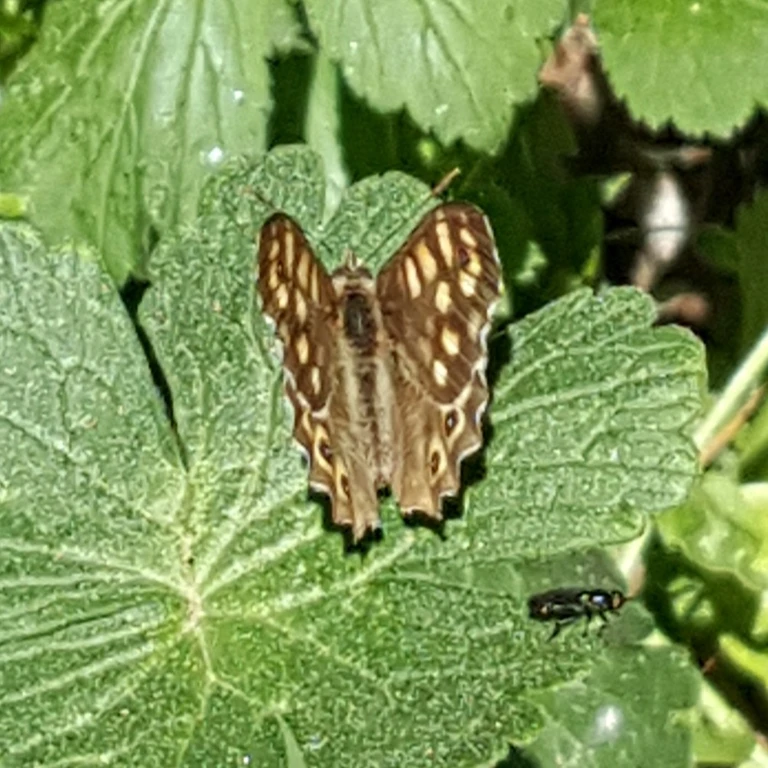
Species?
Pararge aegeria
